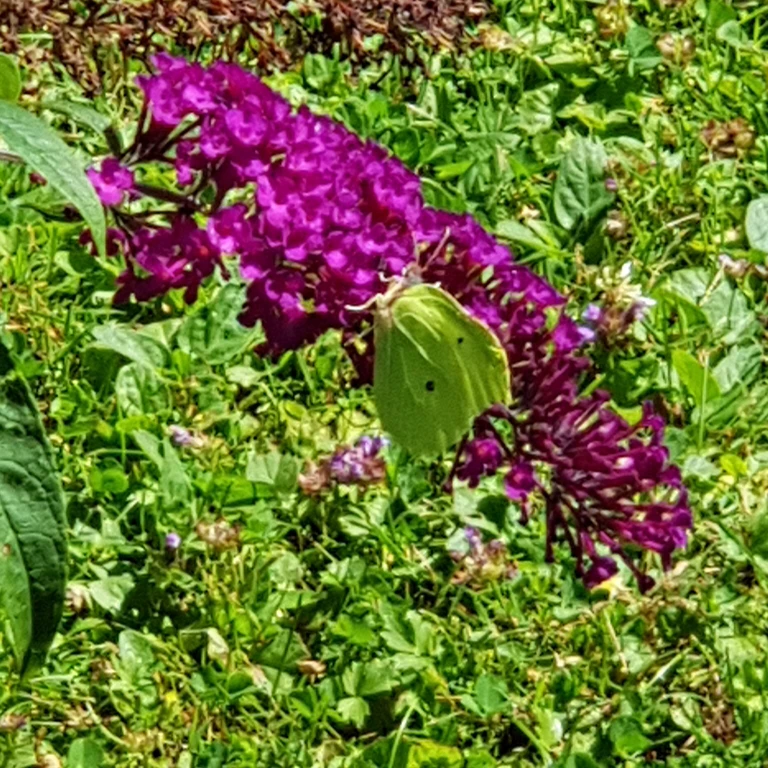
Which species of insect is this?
Gonepteryx rhamni
